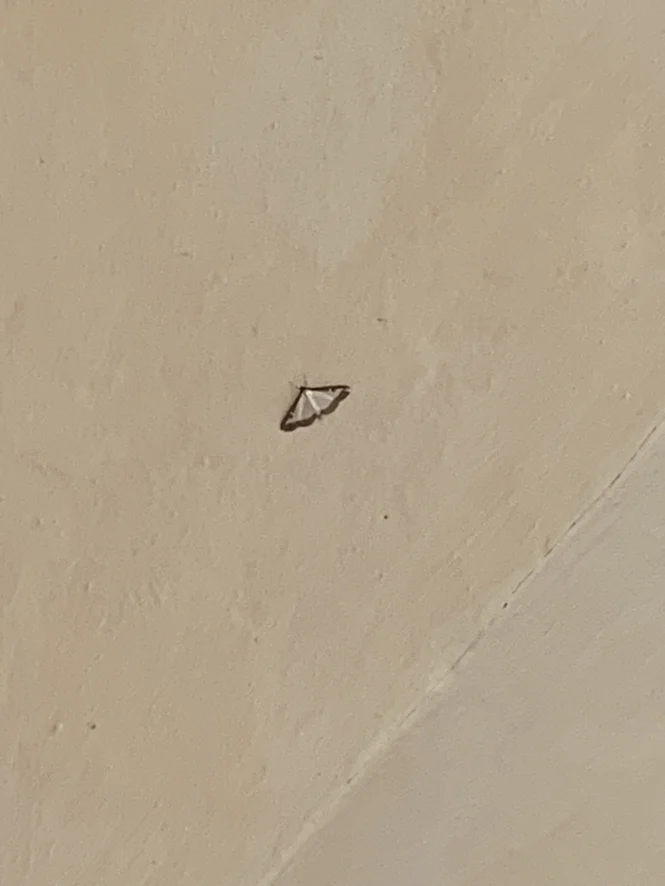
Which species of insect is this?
Cydalima perspectalis
